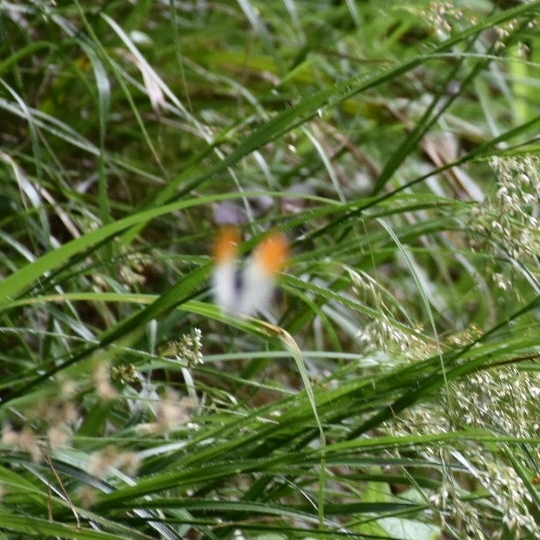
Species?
Anthocharis cardamines
